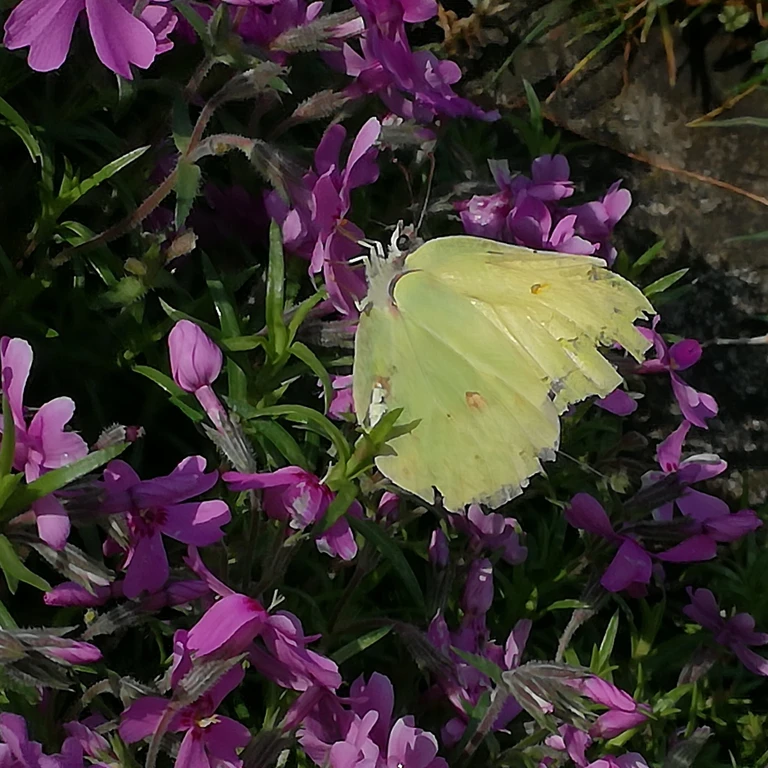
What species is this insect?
Gonepteryx rhamni
